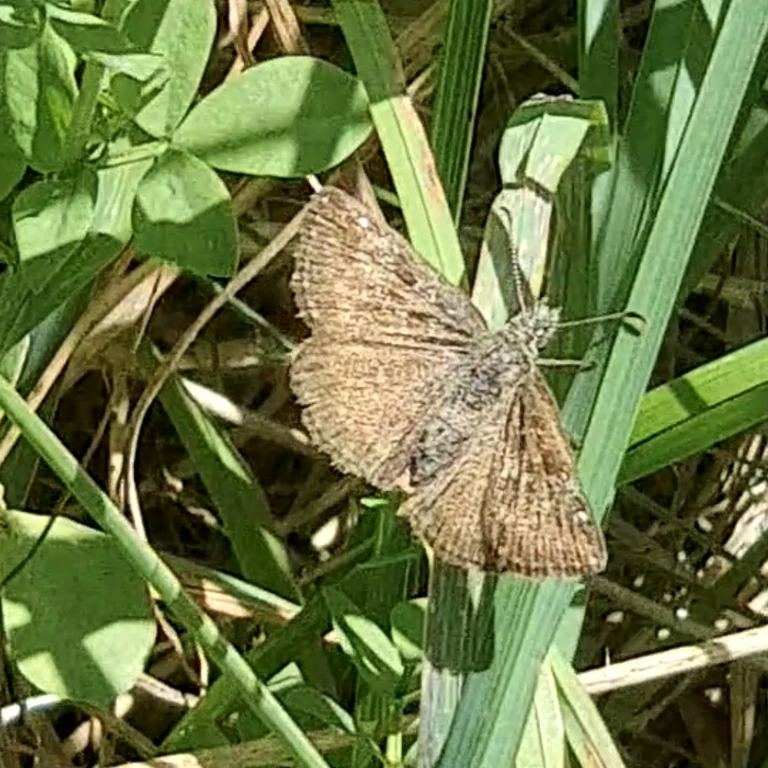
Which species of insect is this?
Erynnis tages
